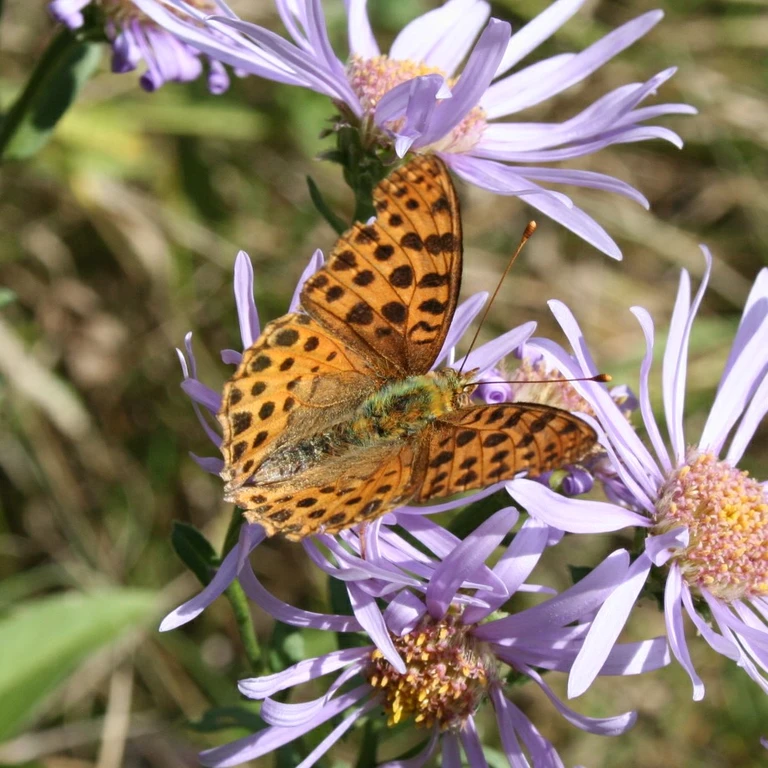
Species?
Issoria lathonia
